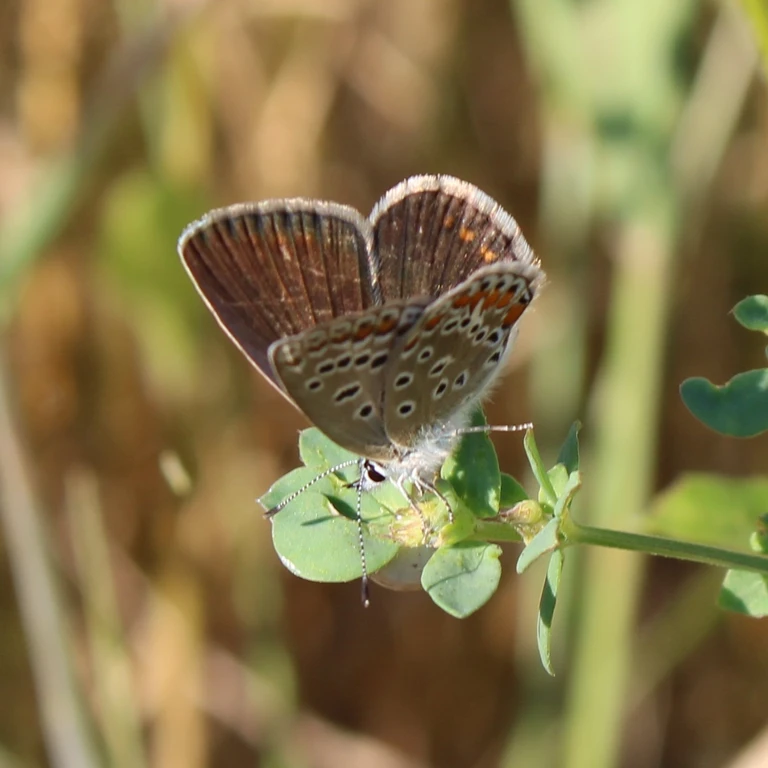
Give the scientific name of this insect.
Polyommatus icarus
